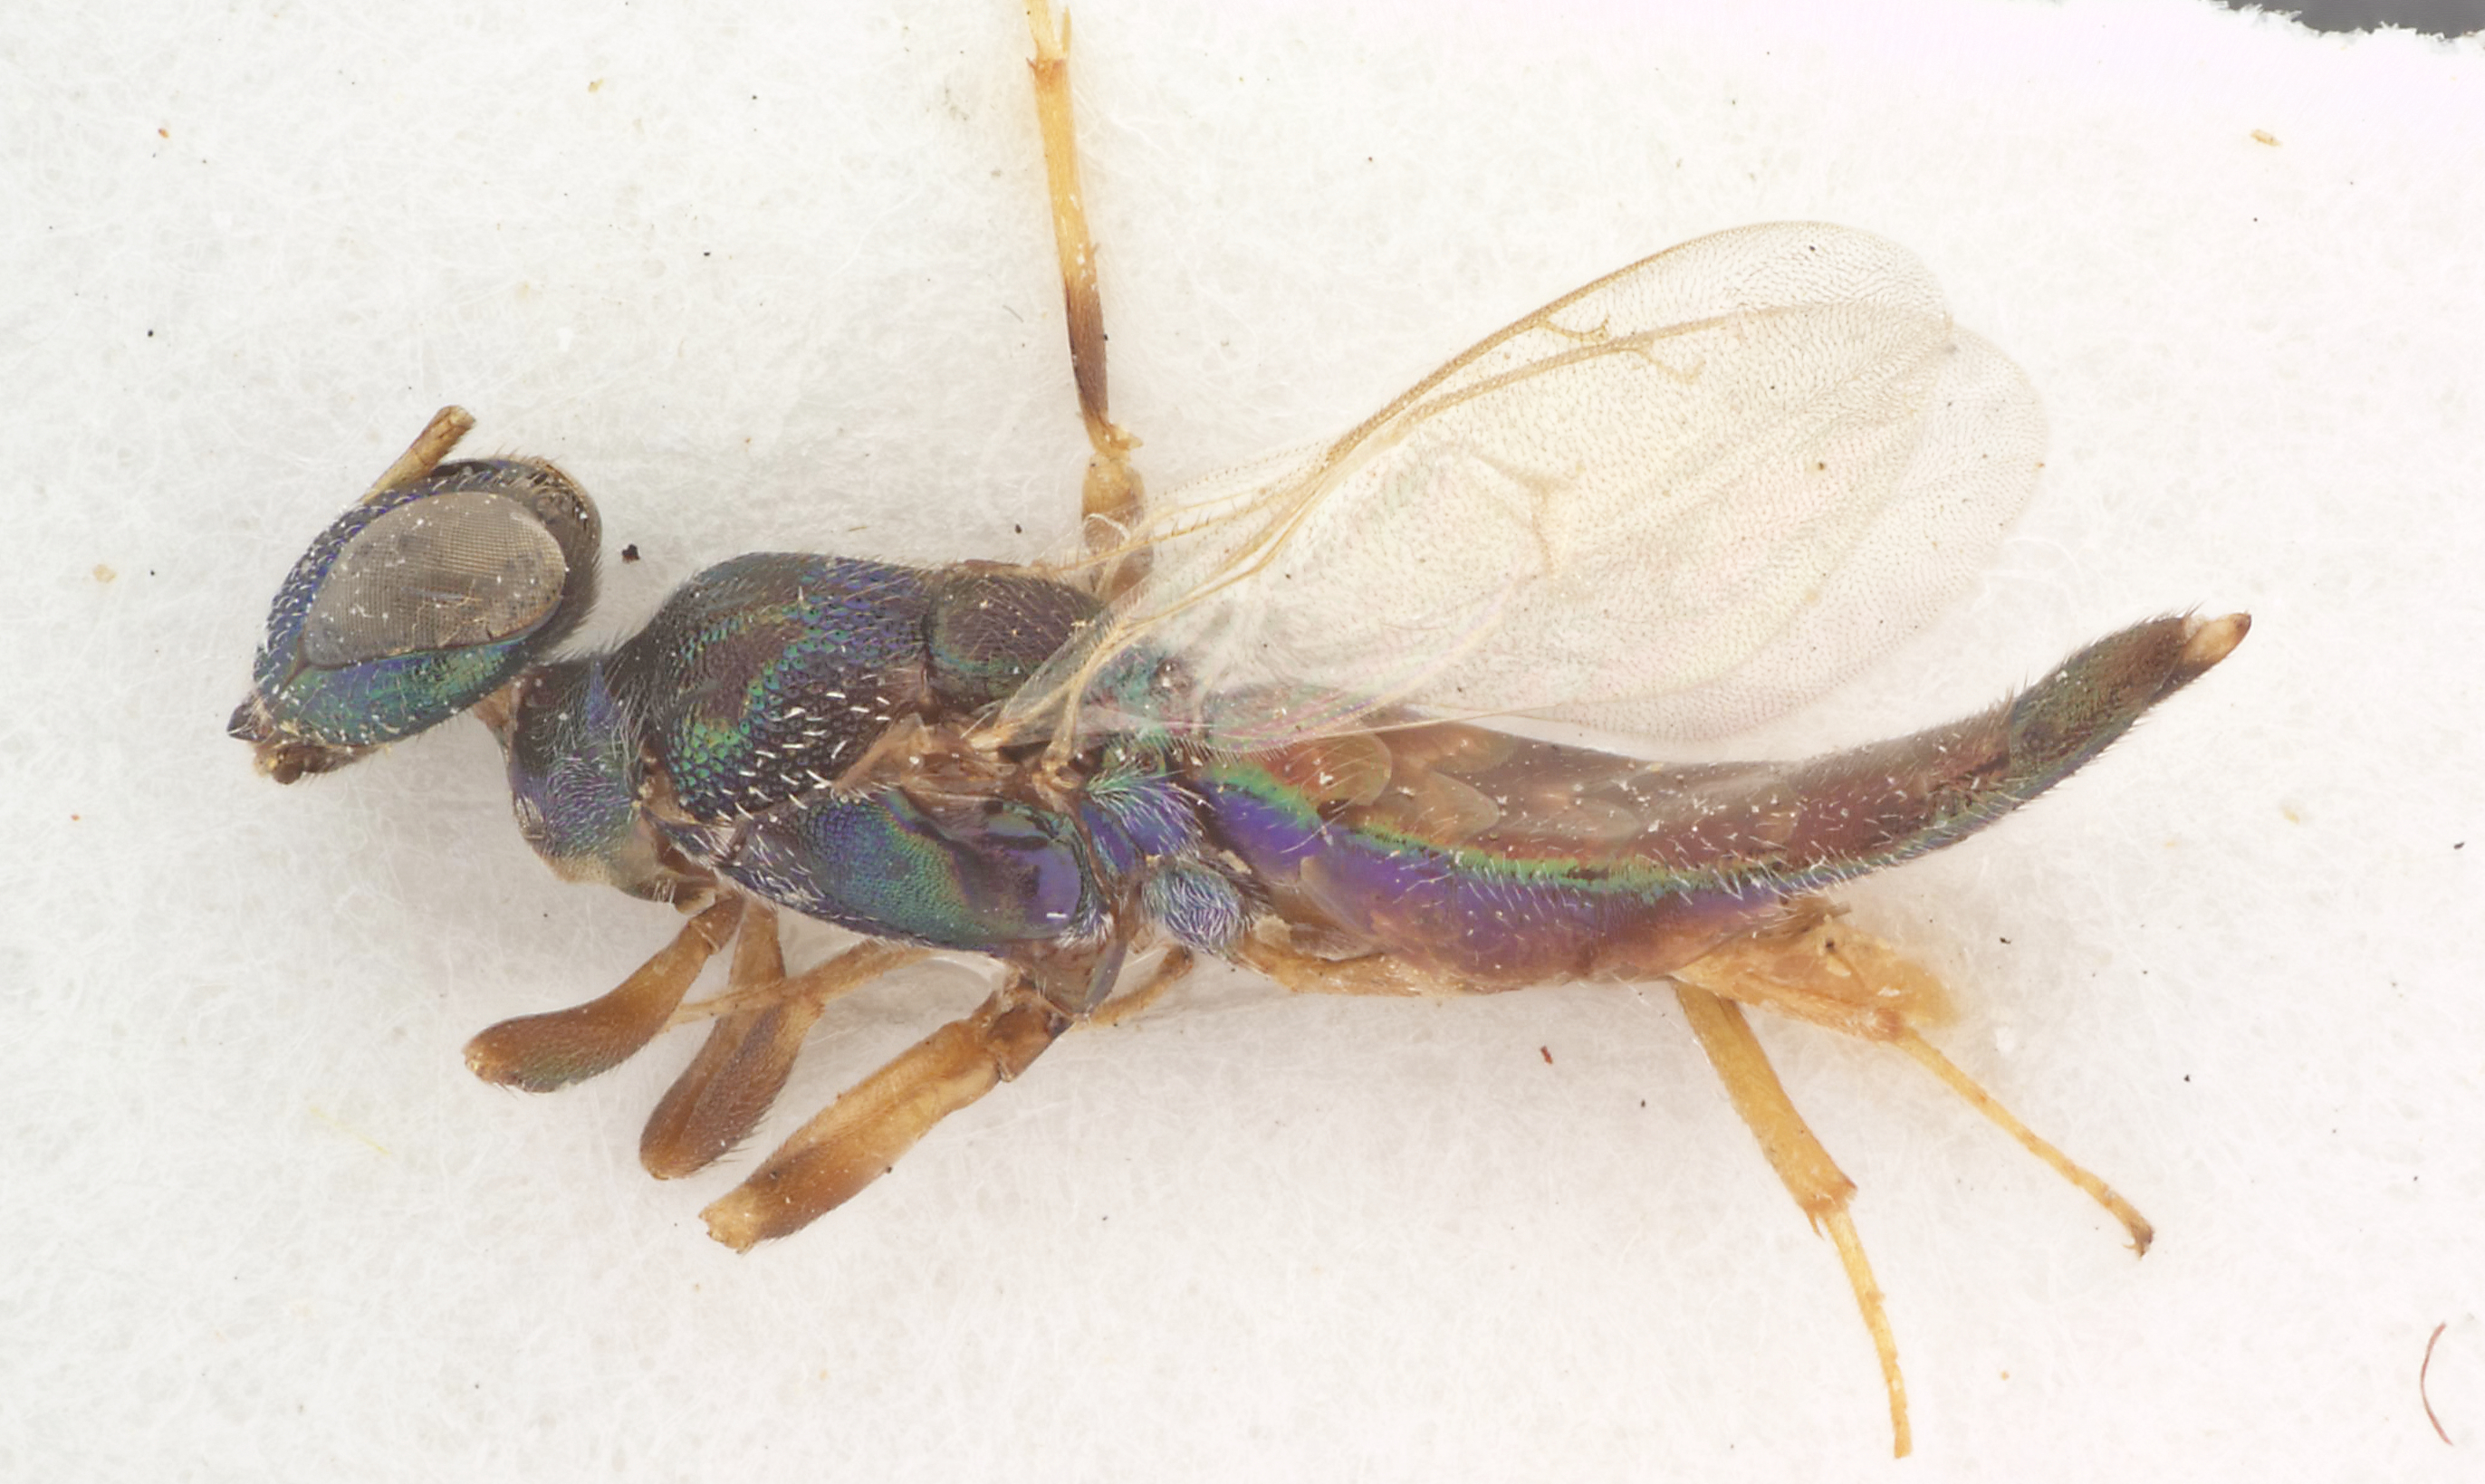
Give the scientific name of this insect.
Thaumasura indica
